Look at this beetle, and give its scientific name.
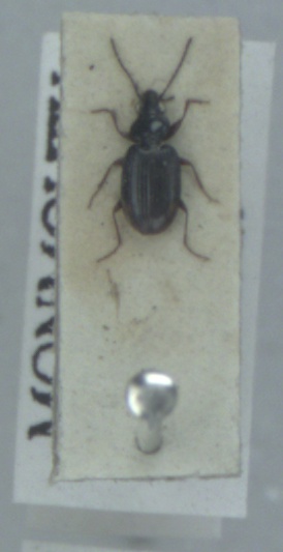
Bembidion lunulatum
